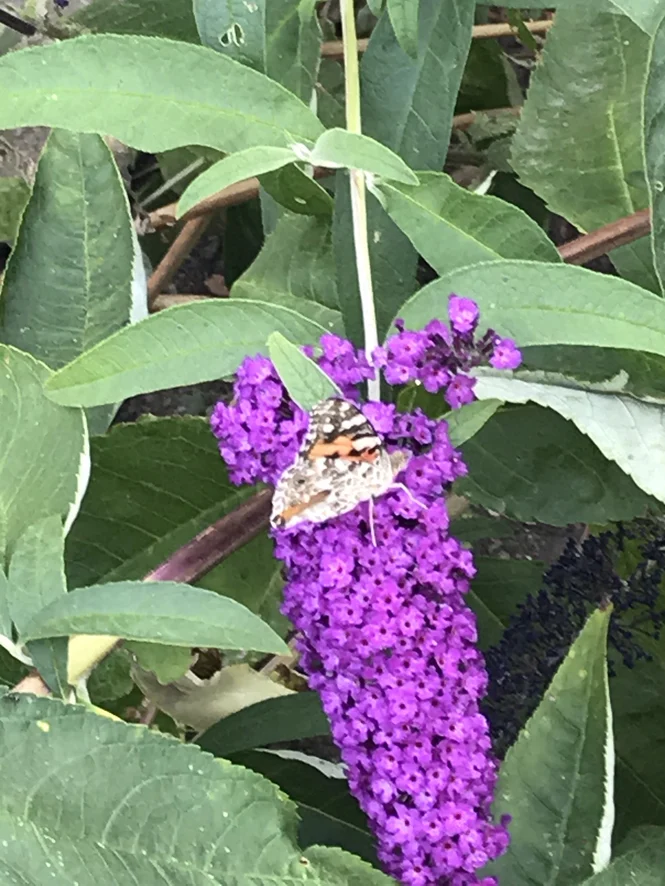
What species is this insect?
Vanessa cardui
